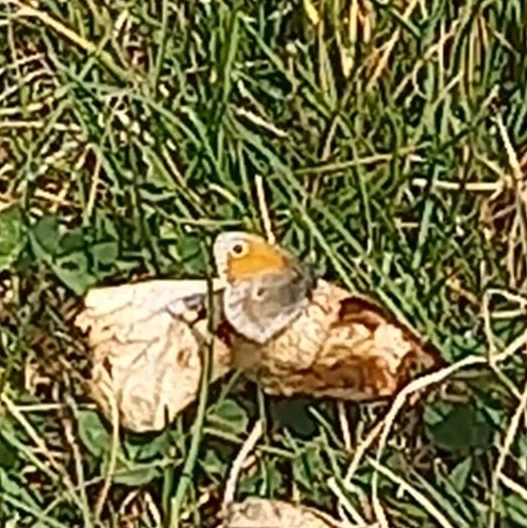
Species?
Coenonympha pamphilus
